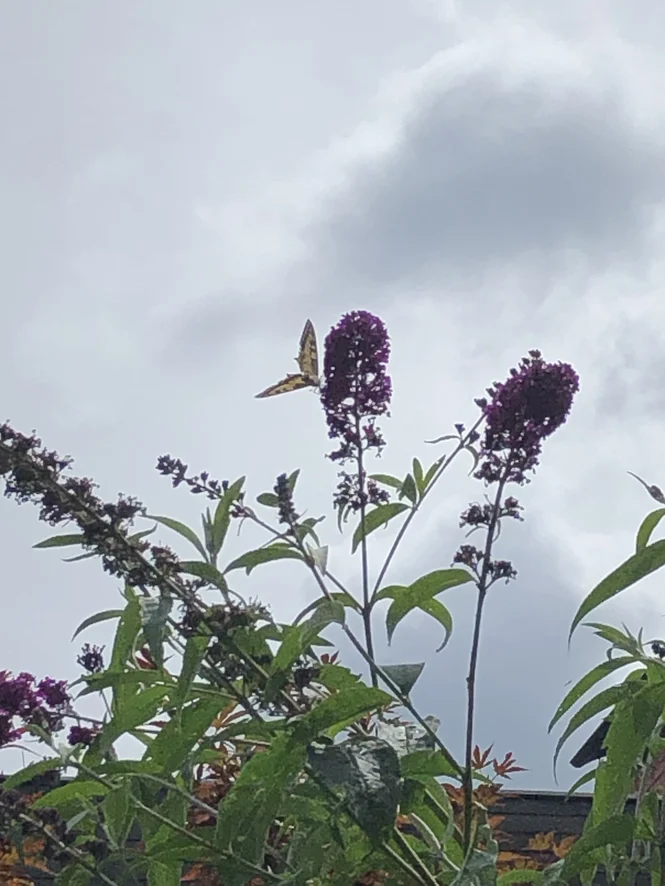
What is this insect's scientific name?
Papilio machaon
